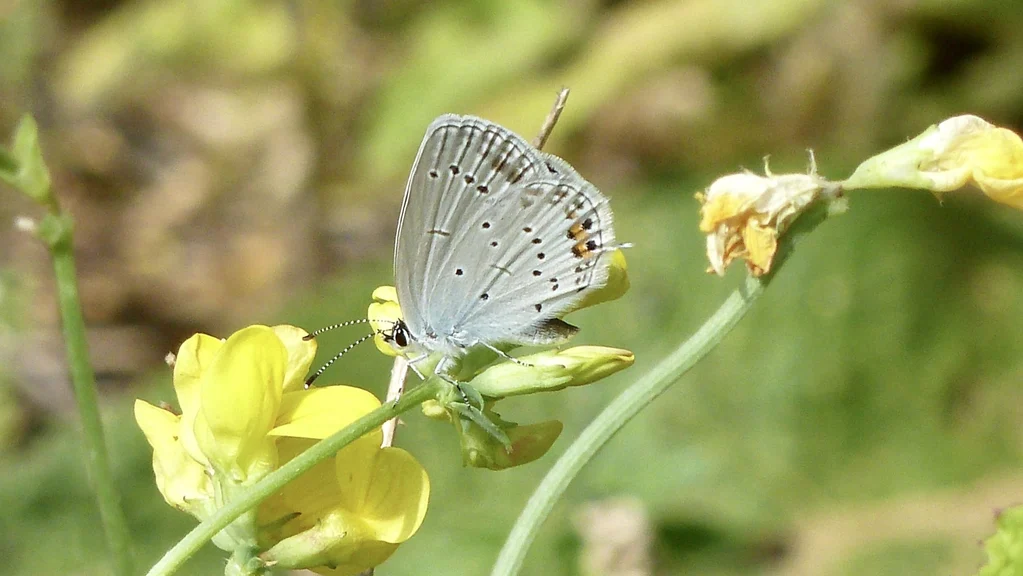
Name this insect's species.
Cupido argiades (also Elkalyce argiades)
